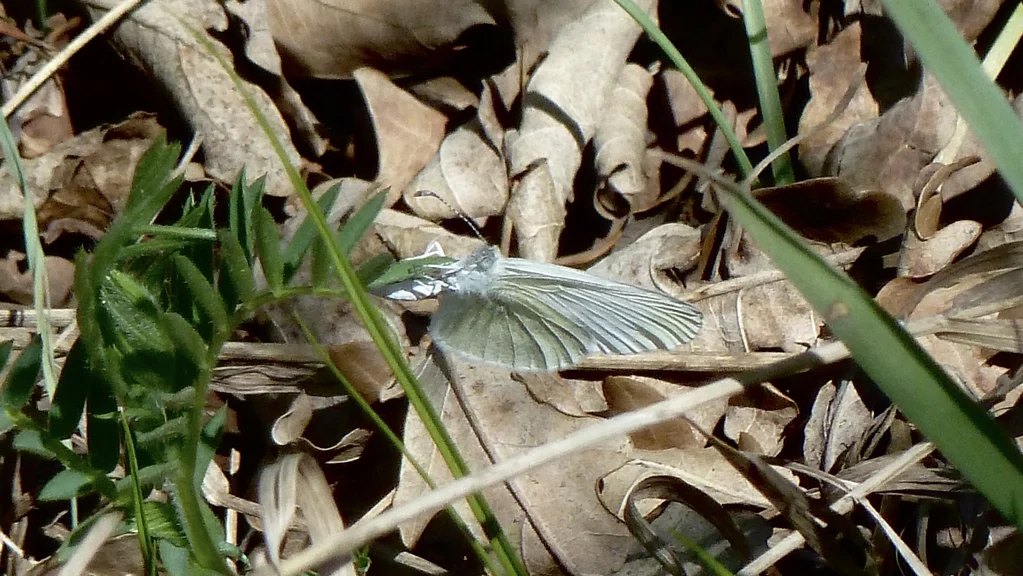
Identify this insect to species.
Leptidea sinapis/juvernica
